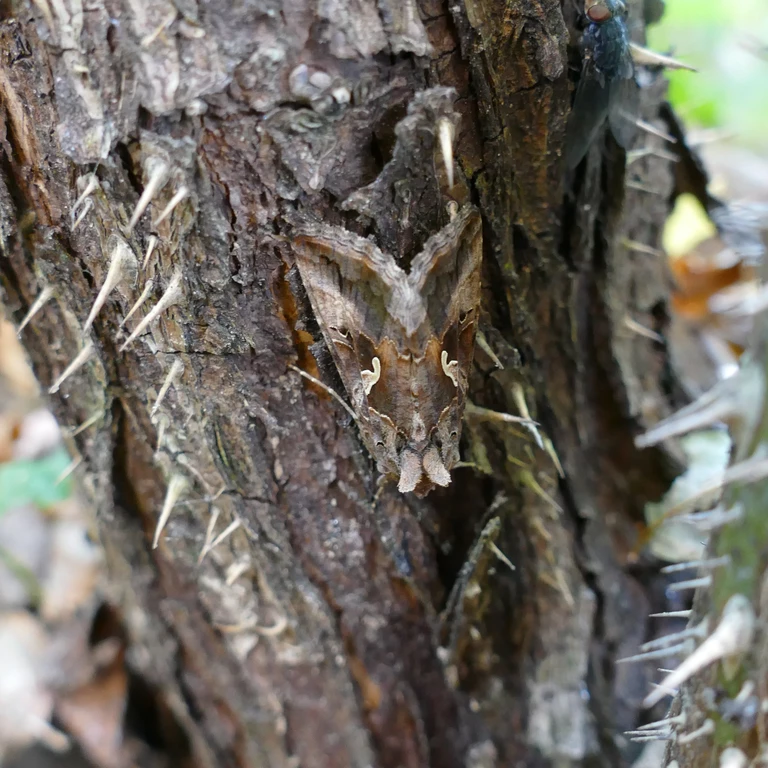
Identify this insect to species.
Autographa gamma
